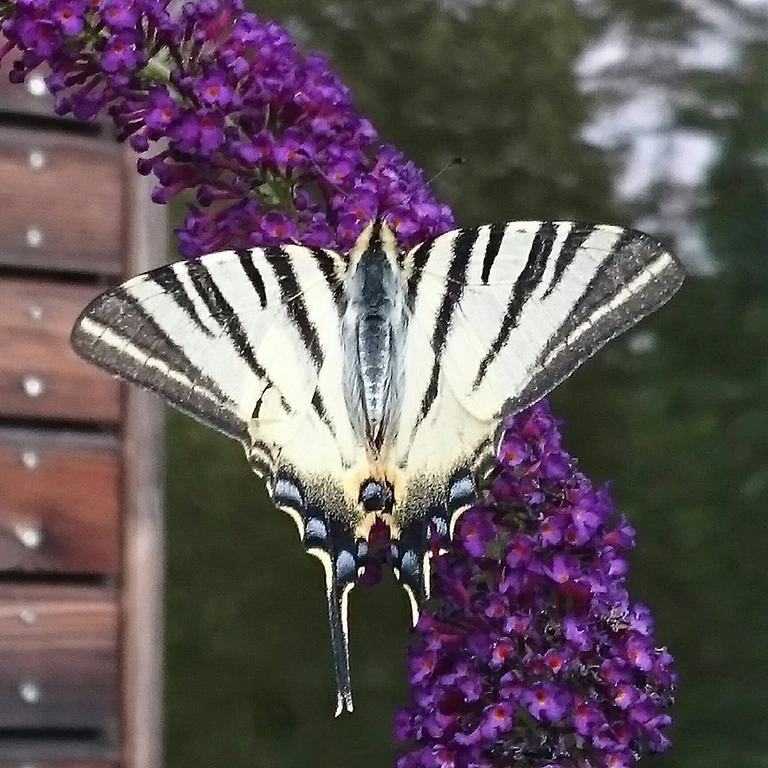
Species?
Iphiclides podalirius
